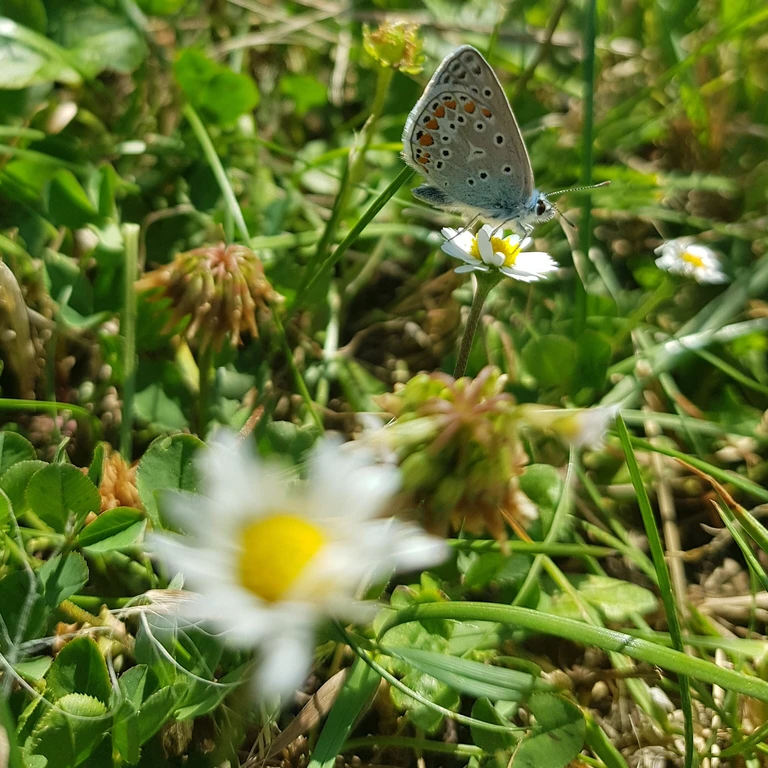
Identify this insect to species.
Polyommatus icarus
